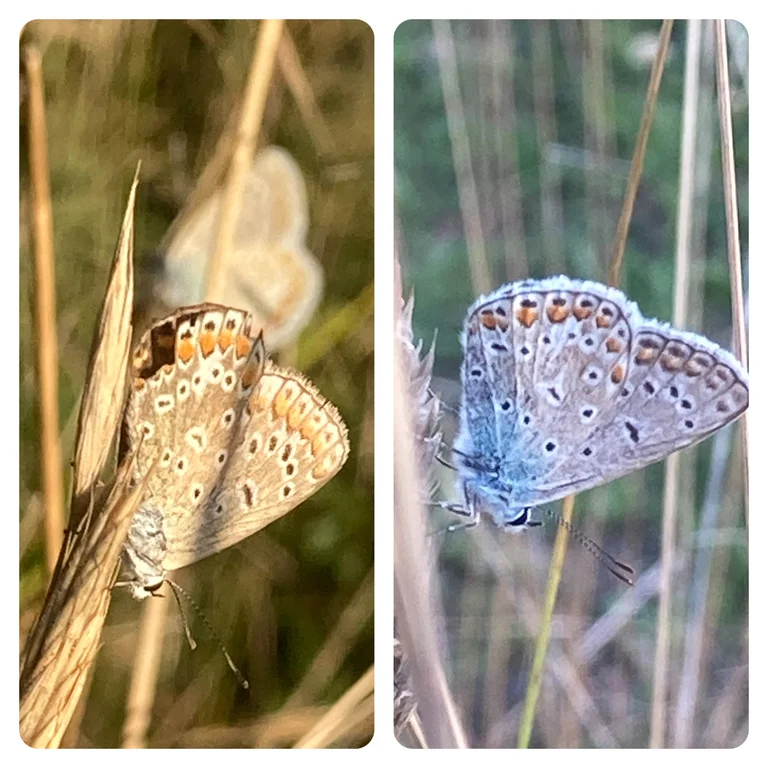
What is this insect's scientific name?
Polyommatus icarus
